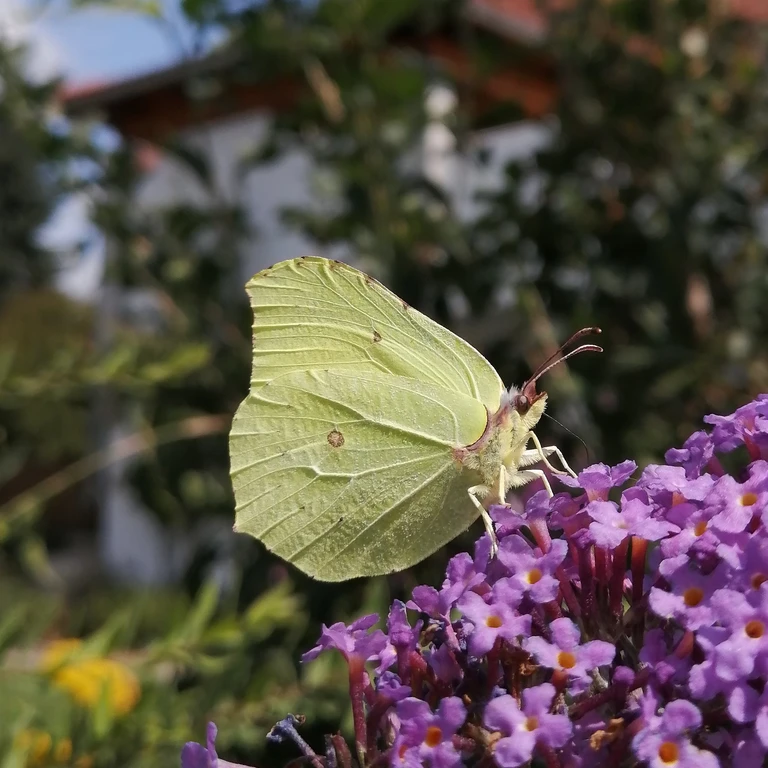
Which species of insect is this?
Gonepteryx rhamni
